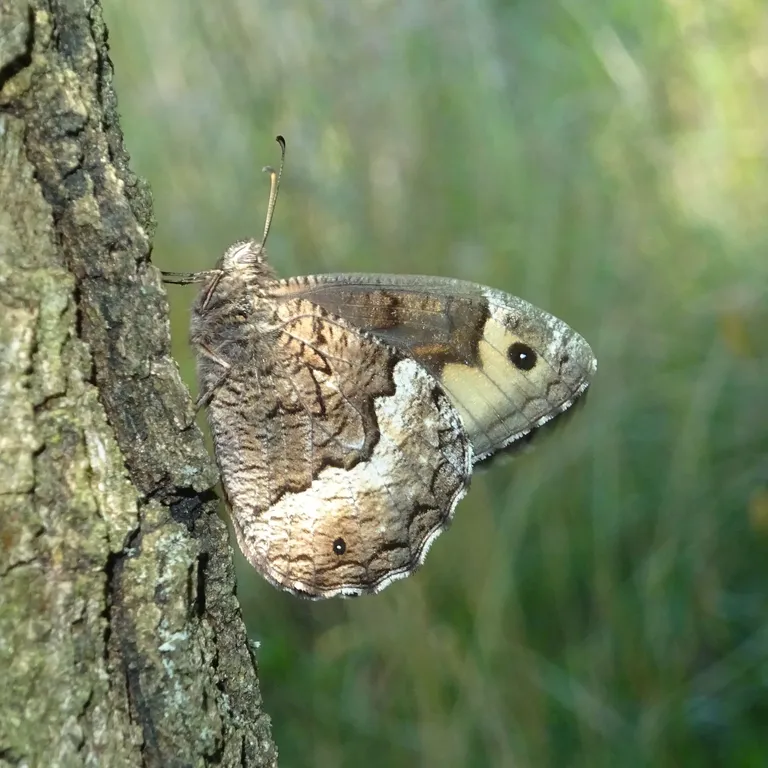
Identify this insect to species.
Hipparchia fagi
